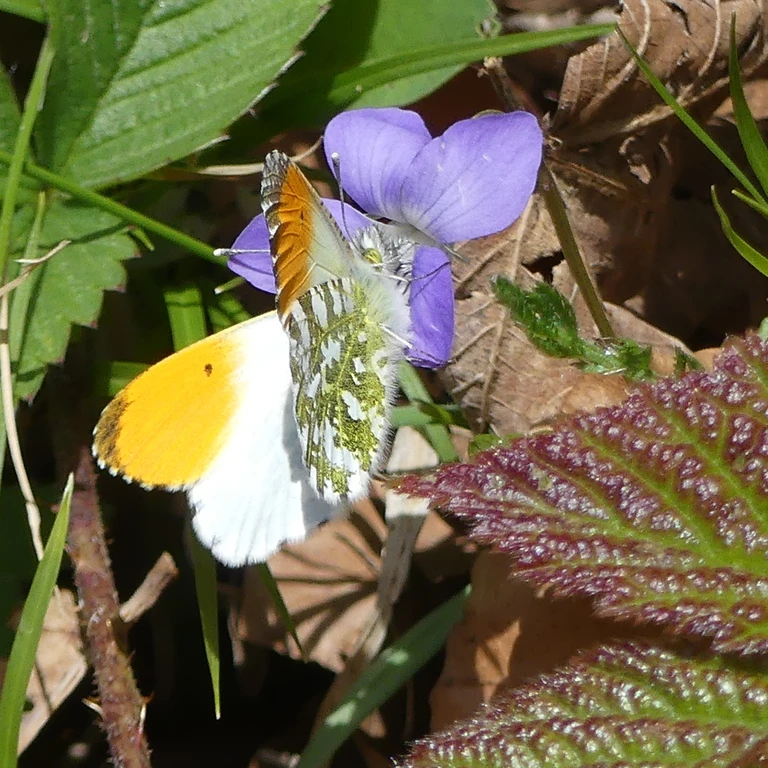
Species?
Anthocharis cardamines
